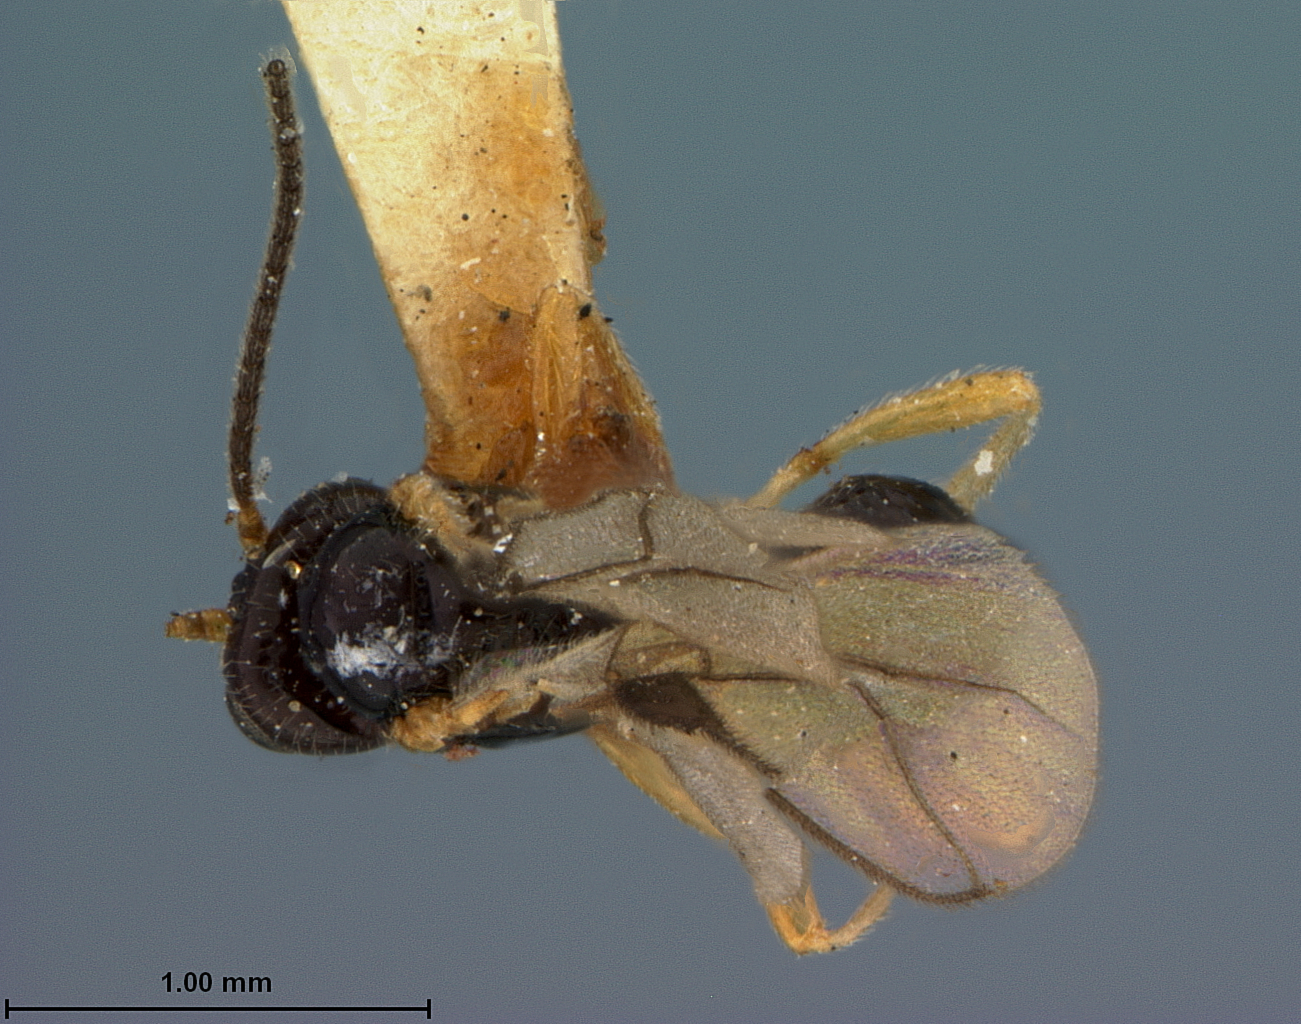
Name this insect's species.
Opius americanus
